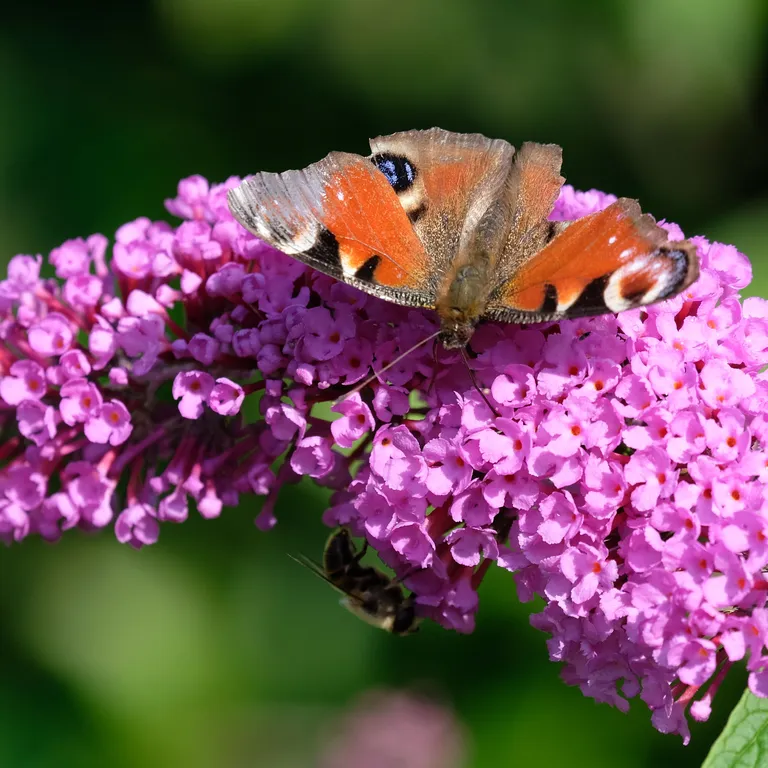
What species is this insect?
Aglais io
